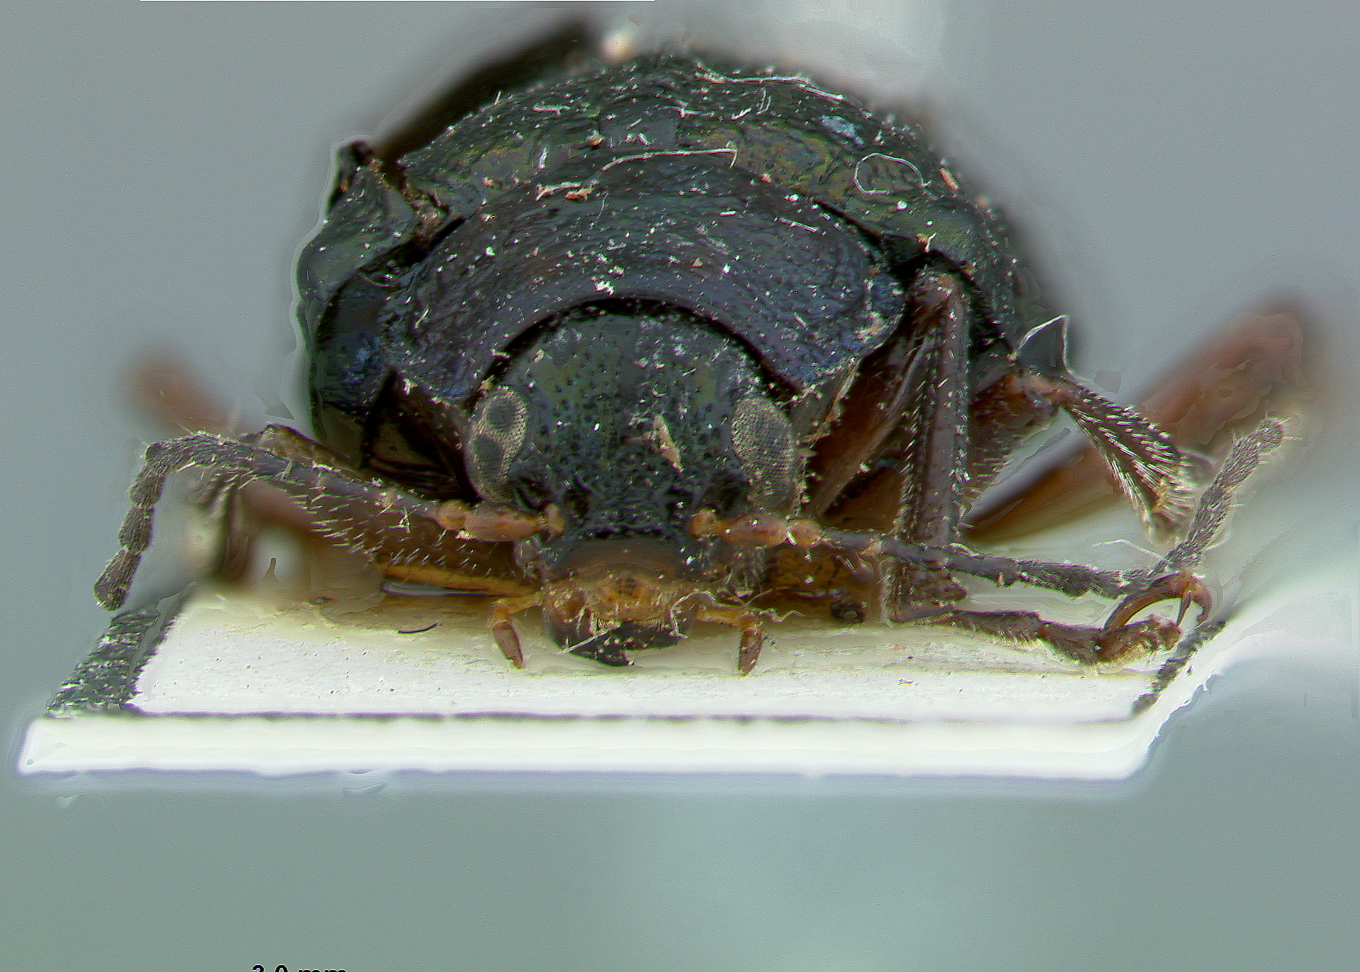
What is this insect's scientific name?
Promecosoma abdominalis
